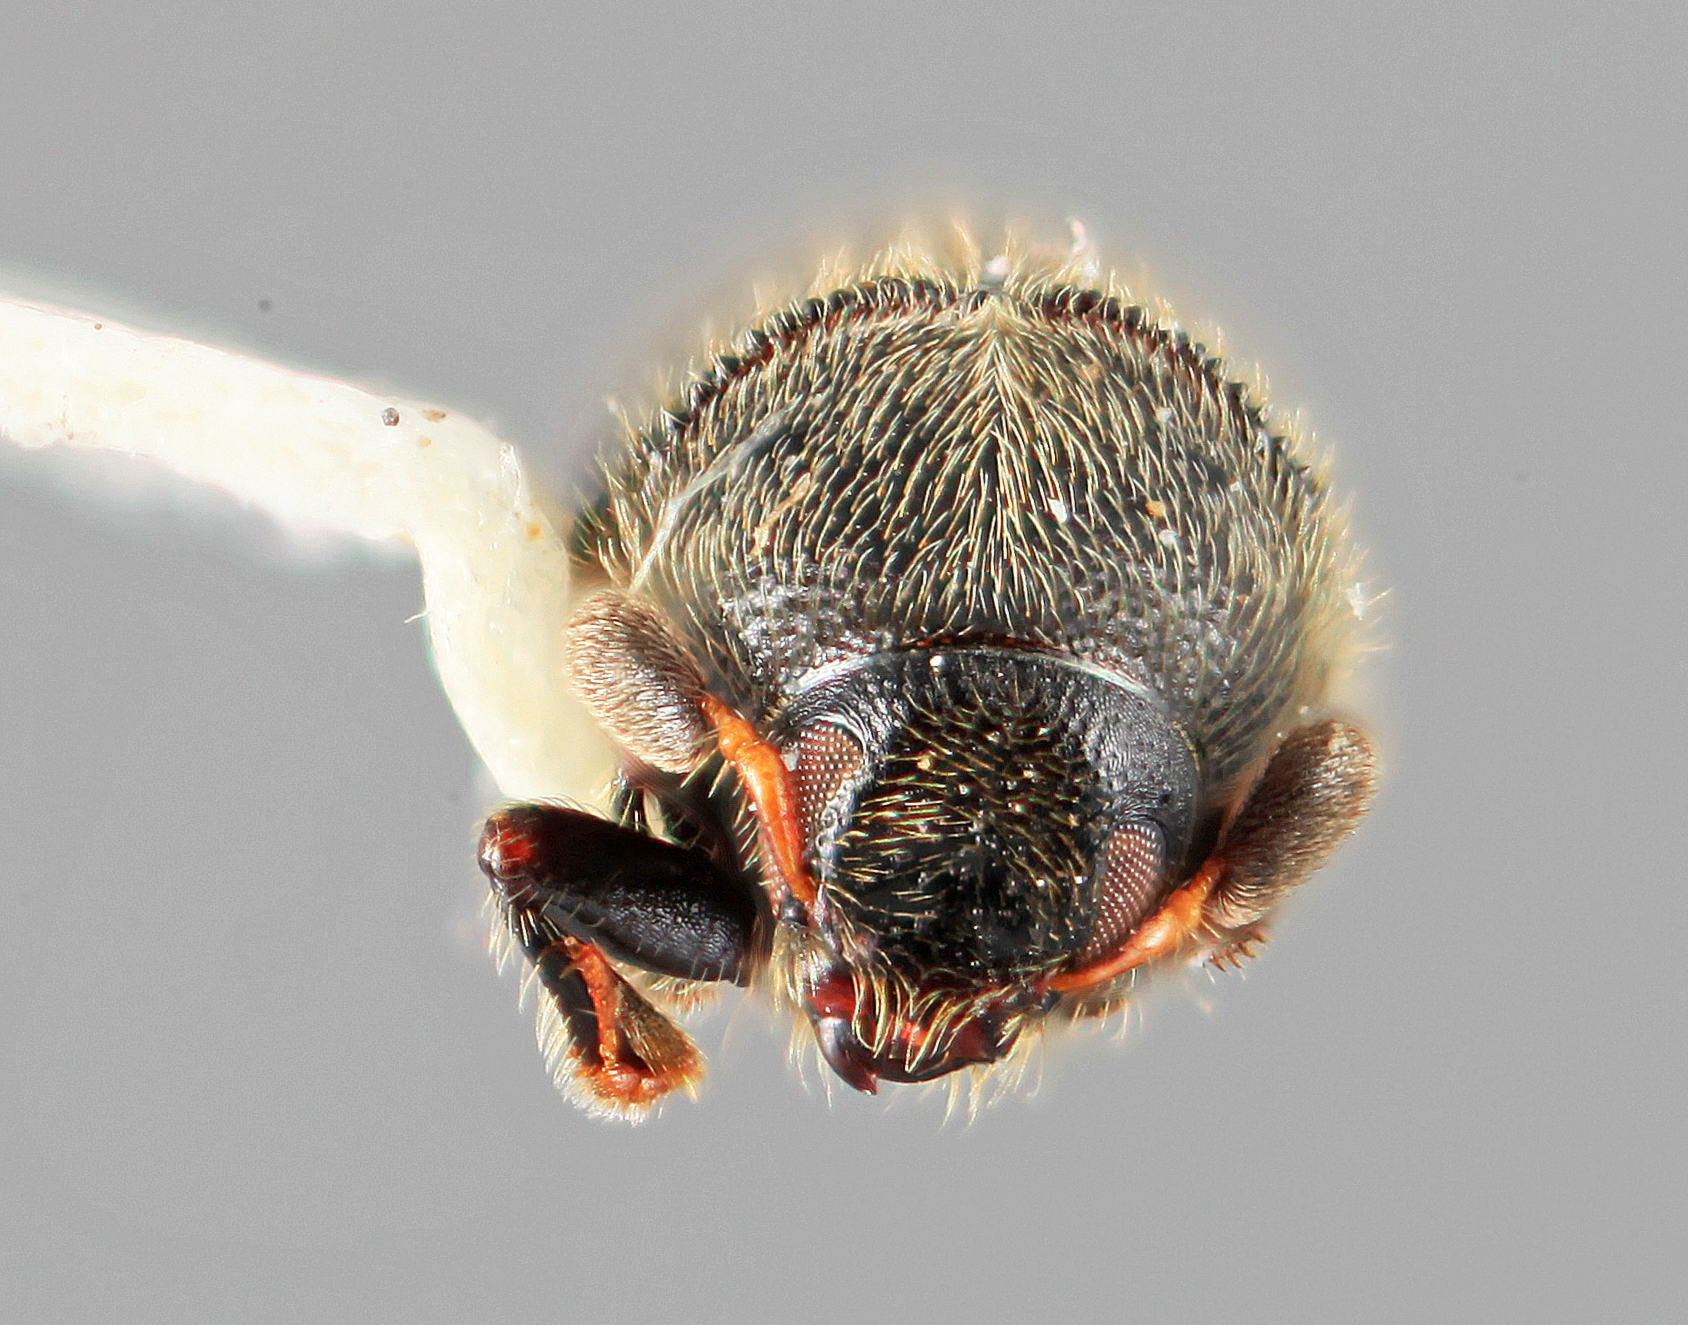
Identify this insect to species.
Chramesus dentellus
